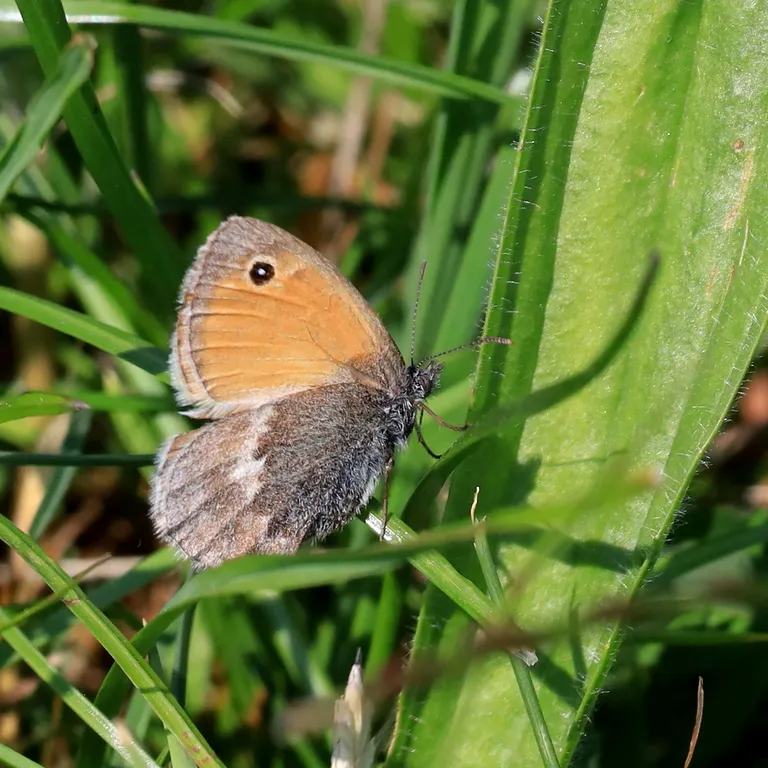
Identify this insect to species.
Coenonympha pamphilus
